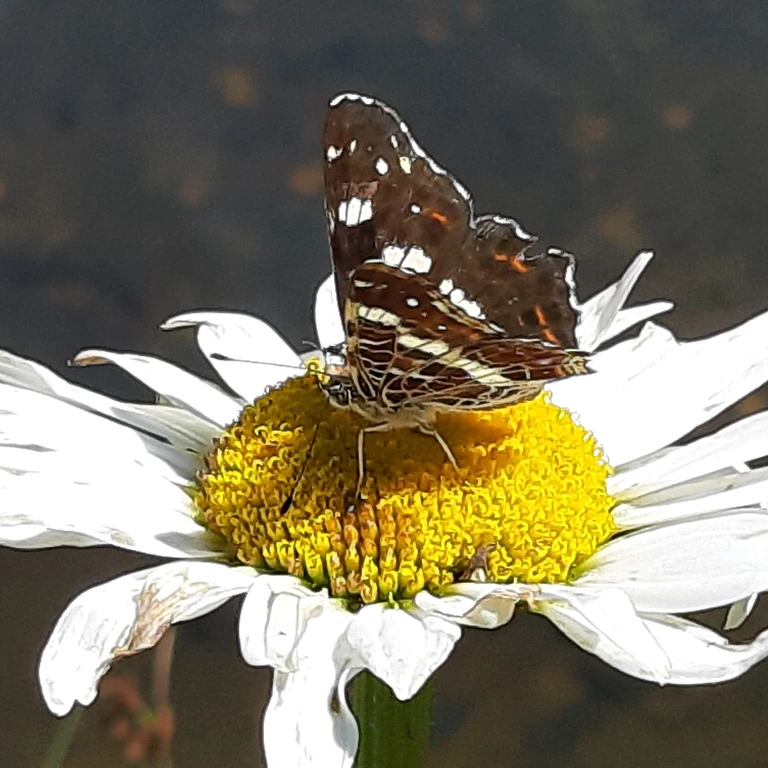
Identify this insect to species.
Araschnia levana
